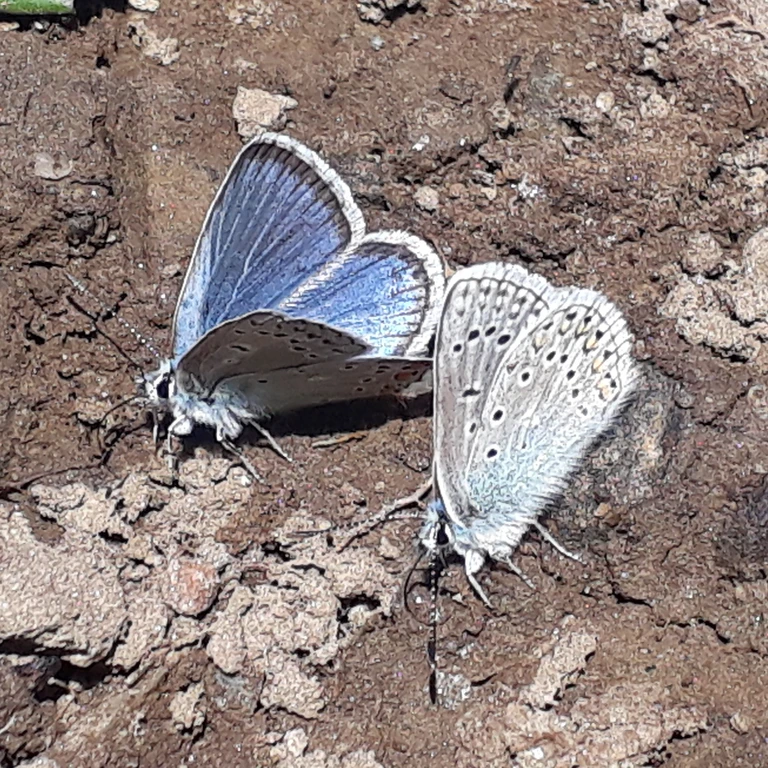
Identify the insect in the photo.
Polyommatus eros
